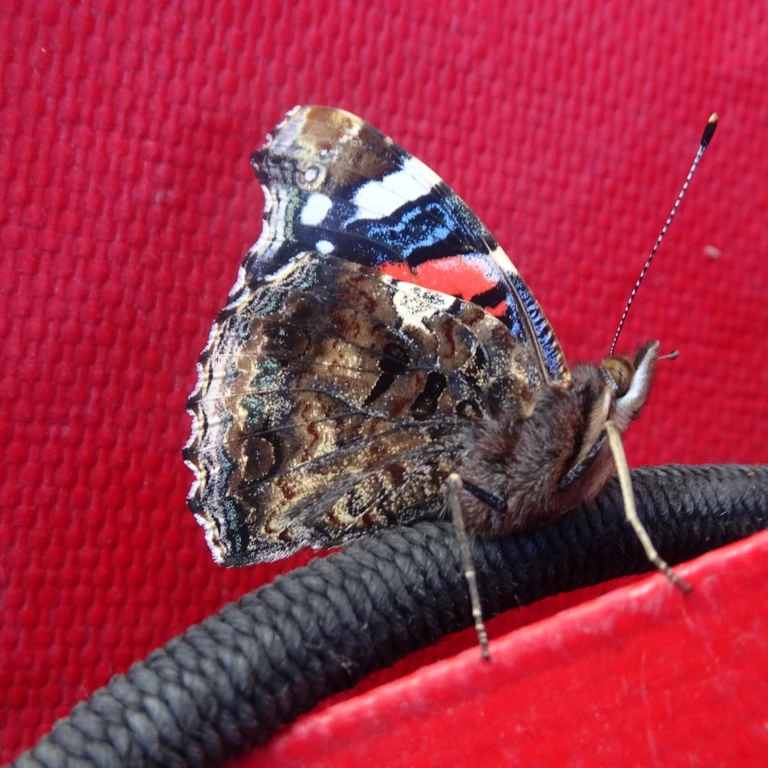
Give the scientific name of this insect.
Vanessa atalanta
